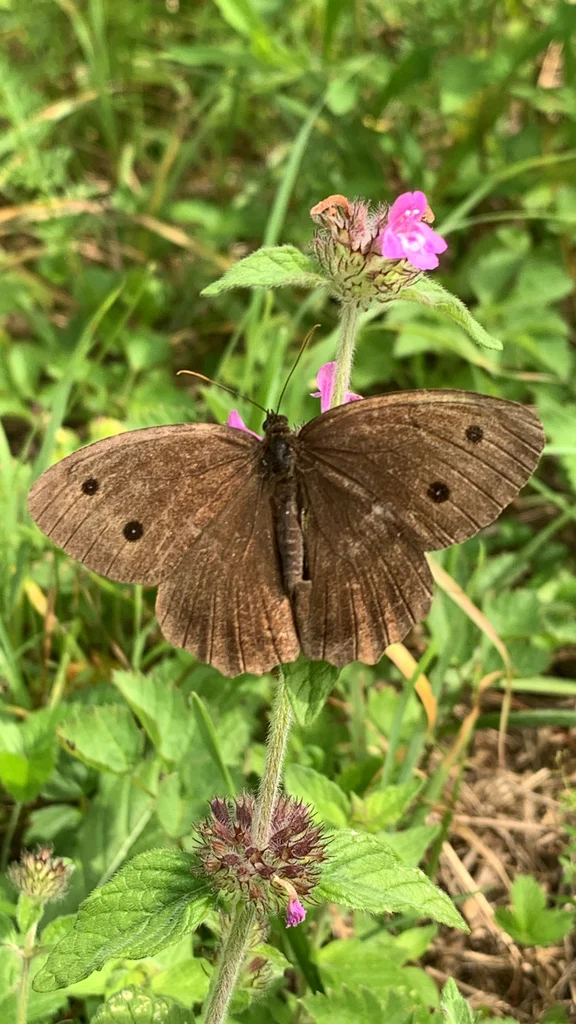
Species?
Minois dryas
